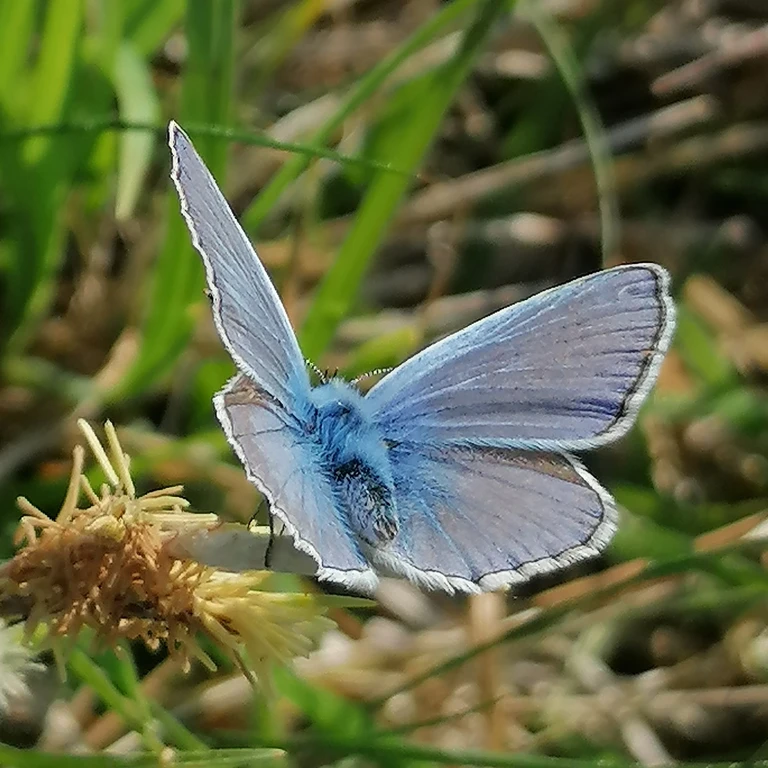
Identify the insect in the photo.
Polyommatus icarus
